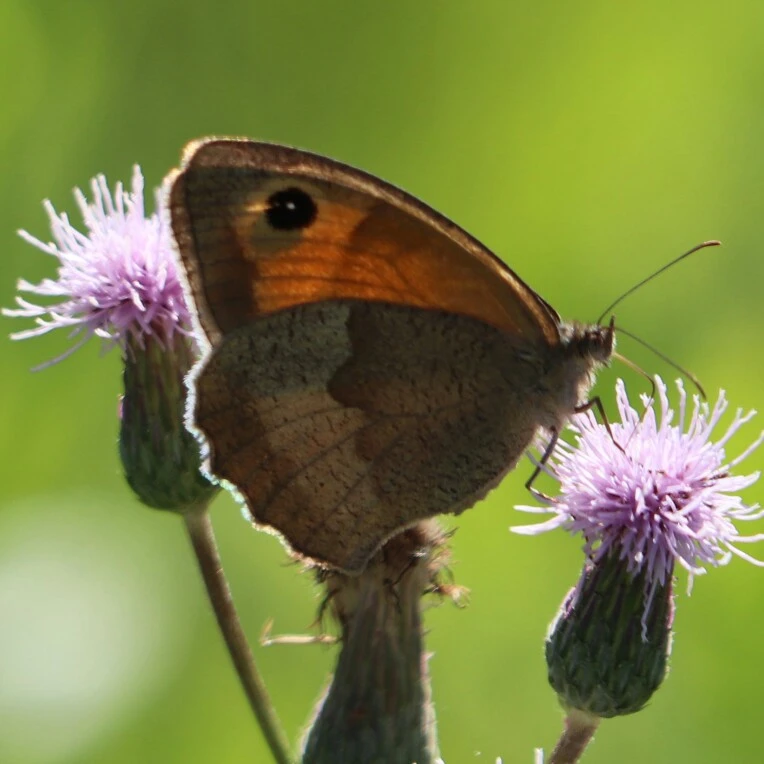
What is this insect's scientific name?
Maniola jurtina
